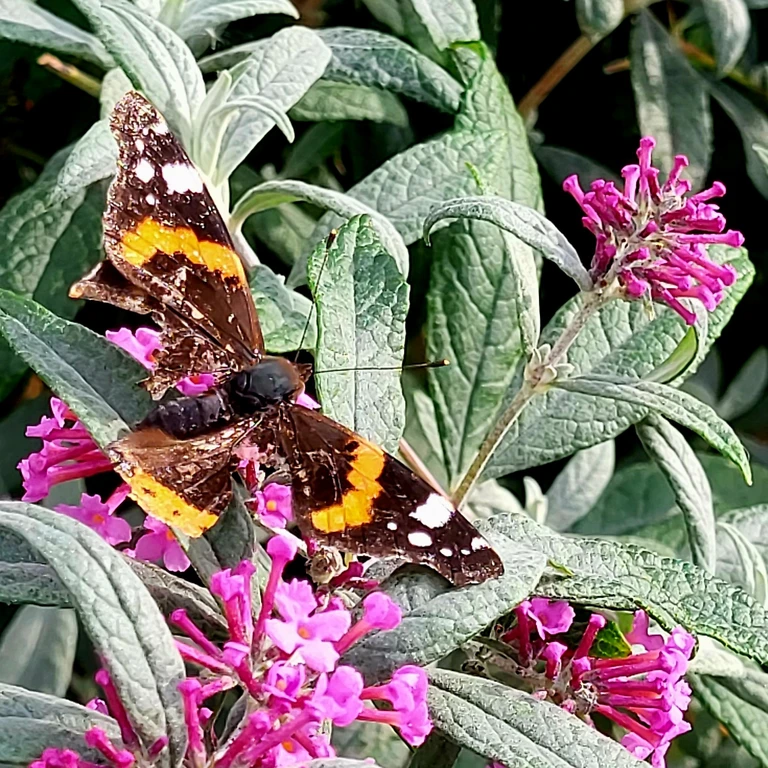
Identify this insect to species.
Vanessa atalanta
